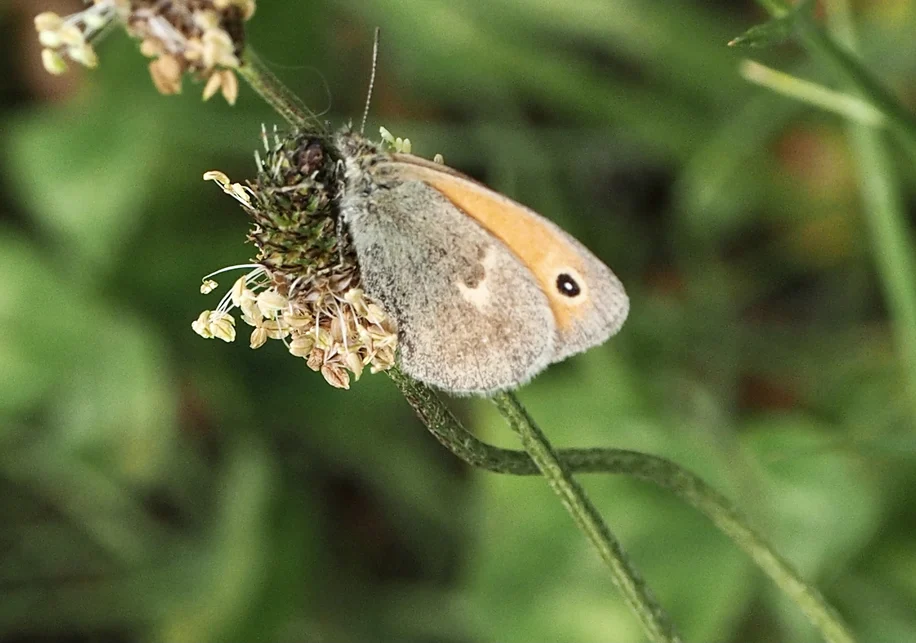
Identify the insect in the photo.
Coenonympha pamphilus
